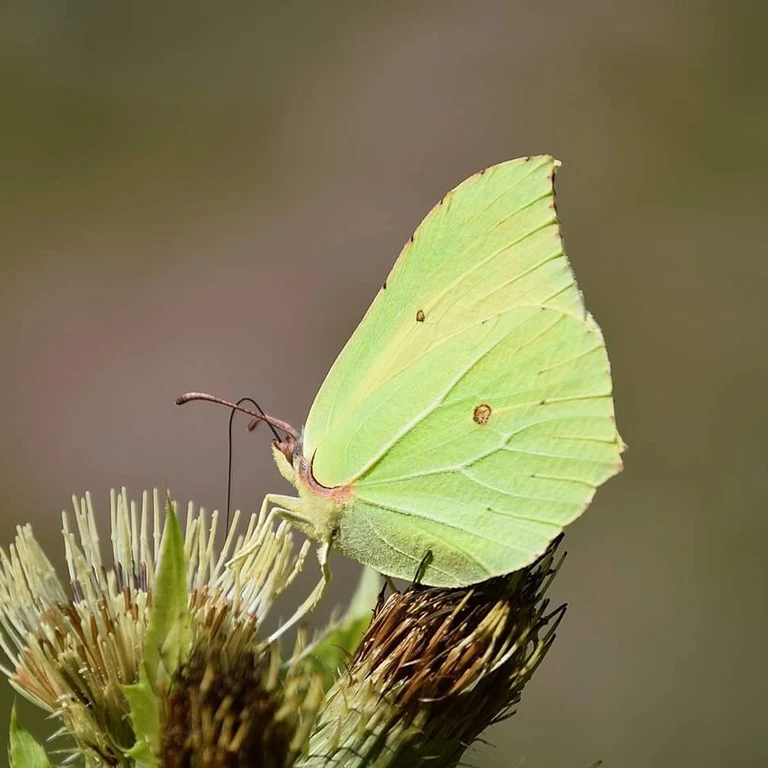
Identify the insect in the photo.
Gonepteryx rhamni
